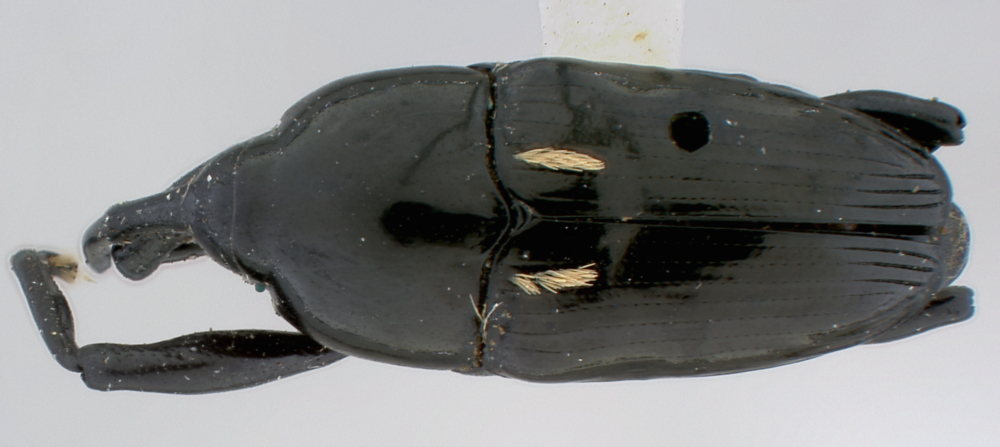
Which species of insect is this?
Linomadarus subnimius
